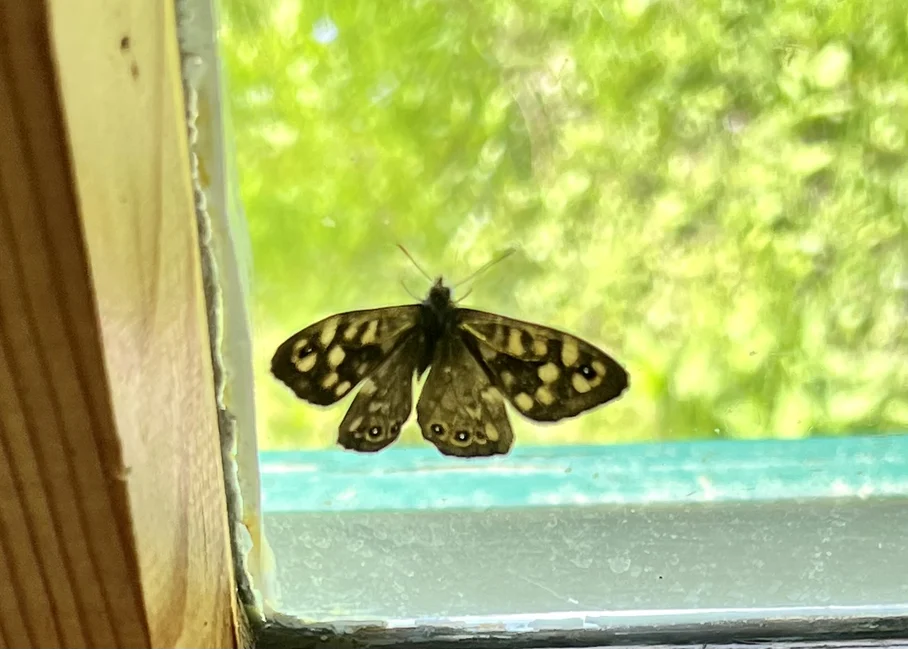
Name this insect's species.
Pararge aegeria
